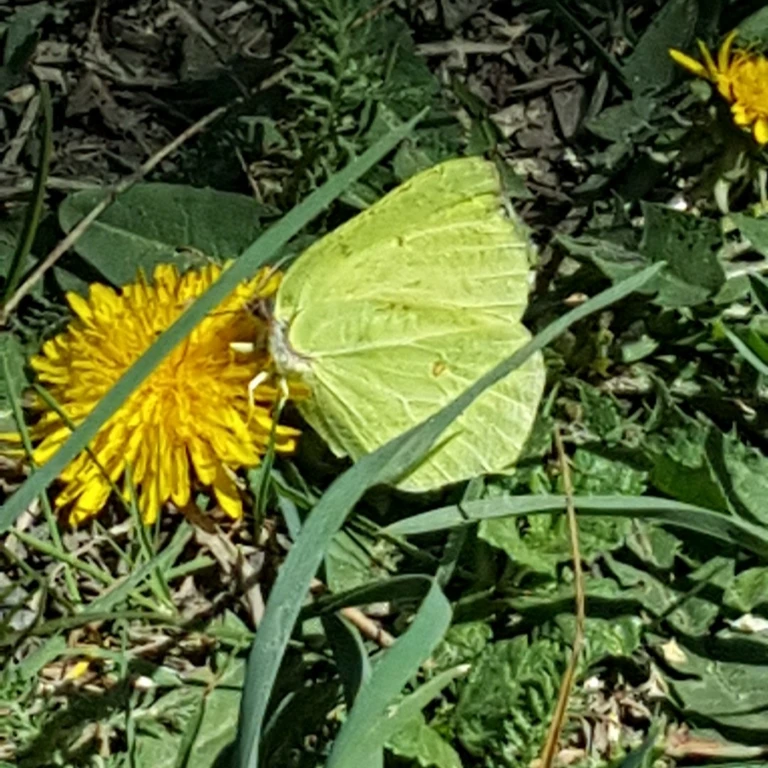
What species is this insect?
Gonepteryx rhamni
